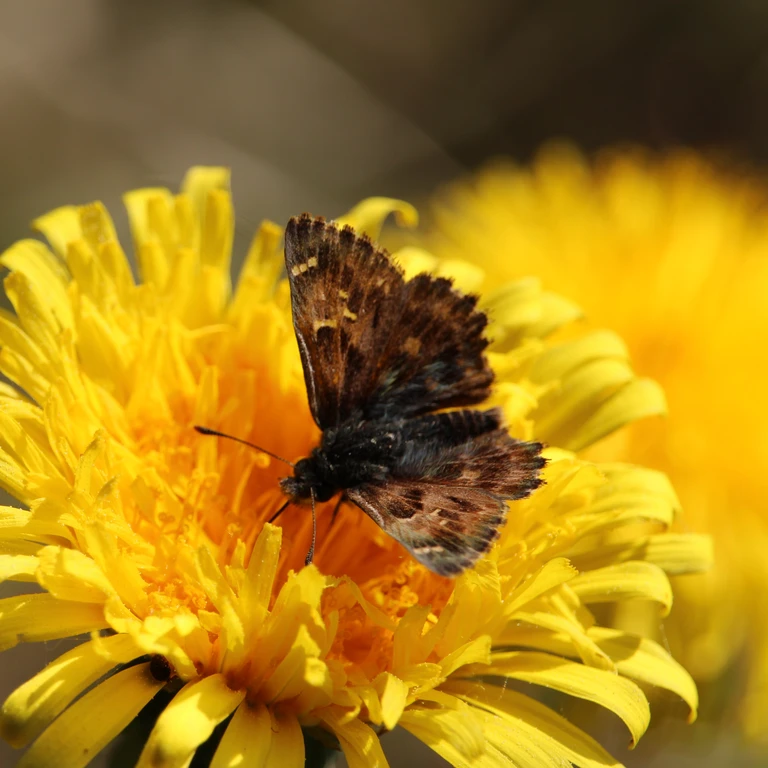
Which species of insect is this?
Carcharodus alceae
